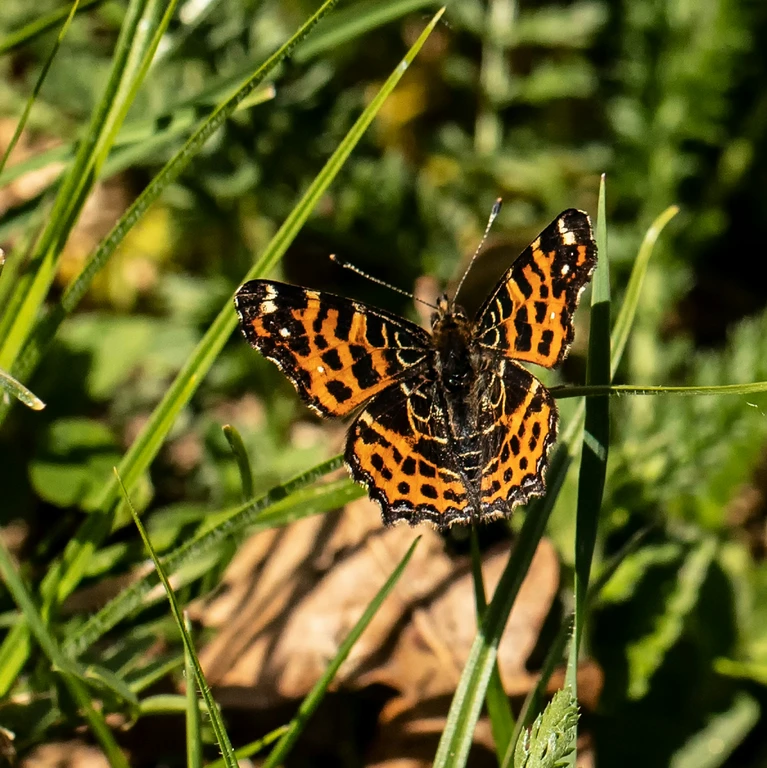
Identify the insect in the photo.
Araschnia levana
